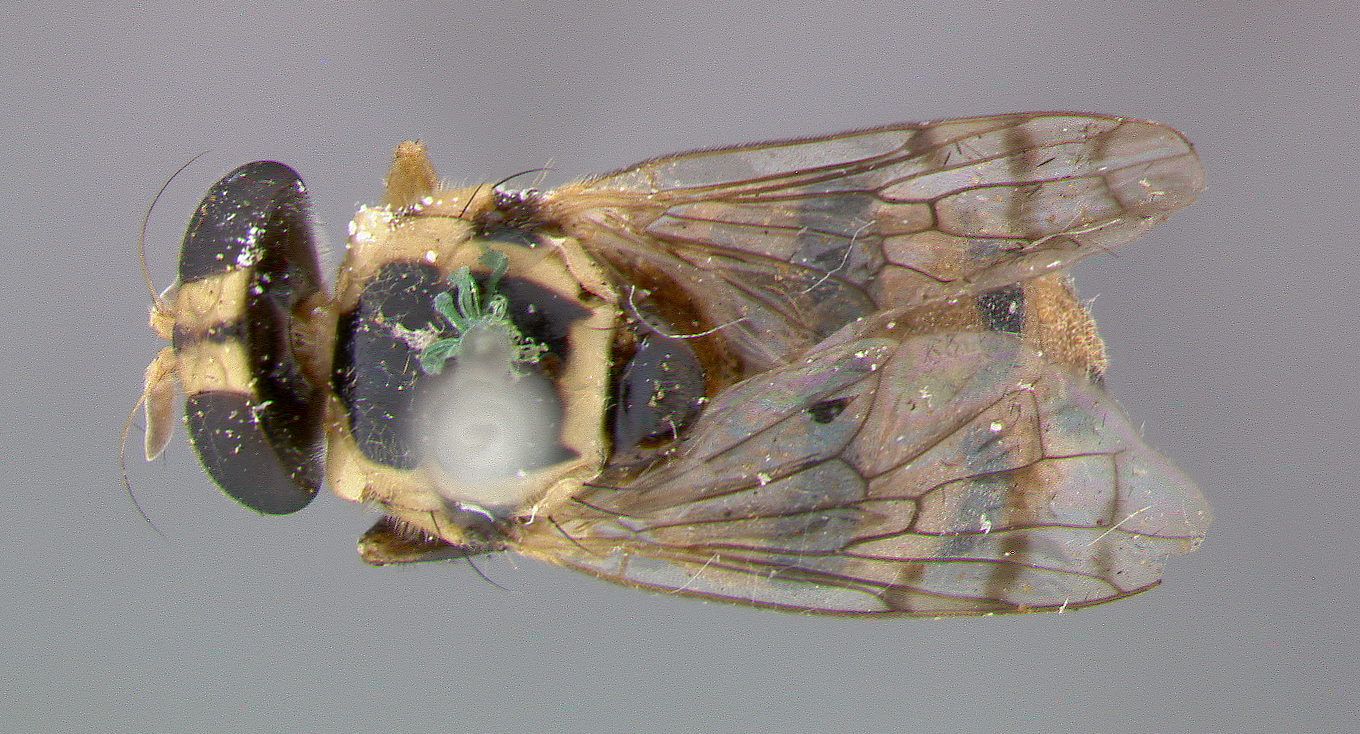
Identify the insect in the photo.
Graptomyza globigaster
